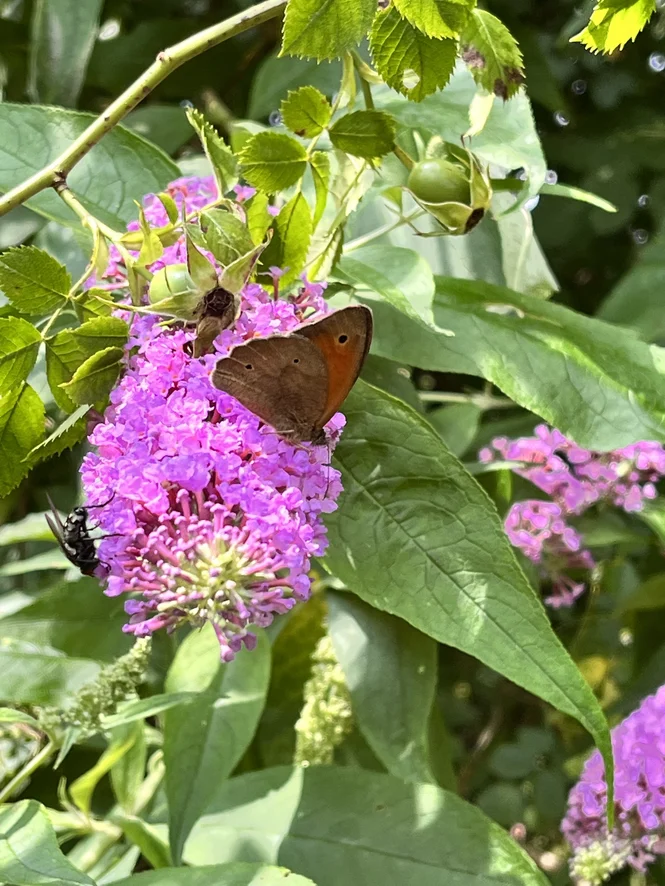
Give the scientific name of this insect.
Maniola jurtina
